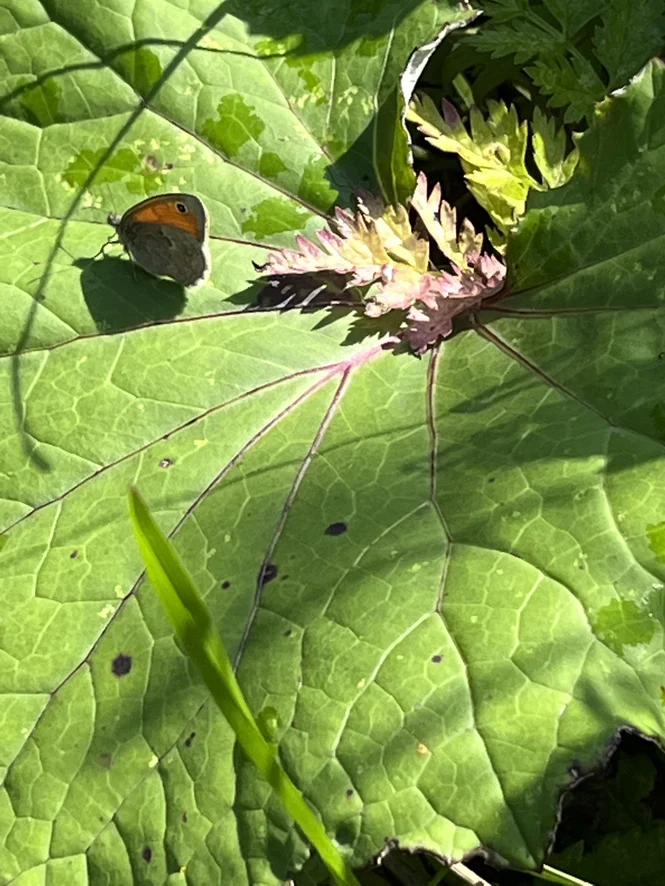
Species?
Coenonympha pamphilus
